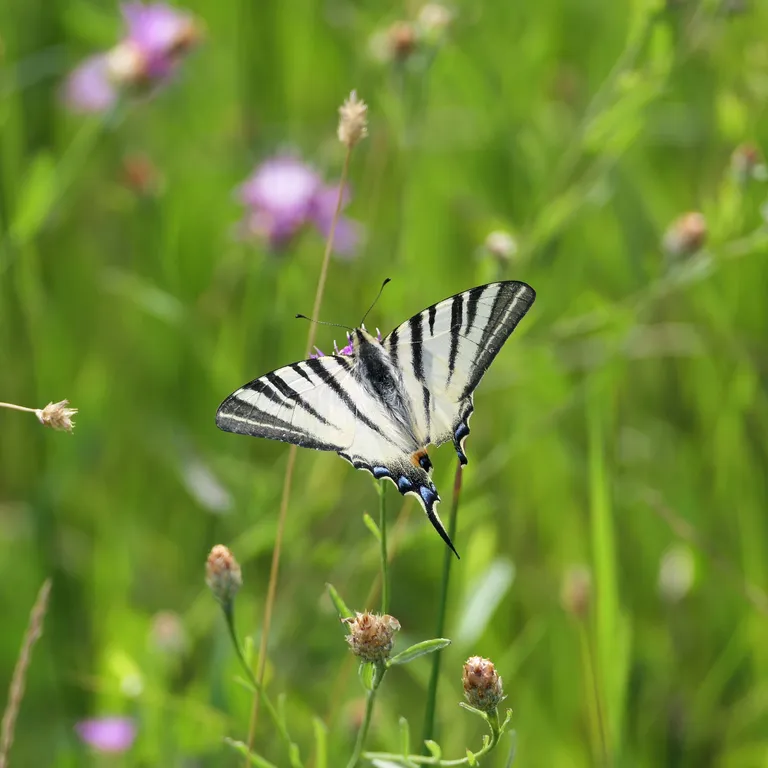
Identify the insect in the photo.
Iphiclides podalirius
